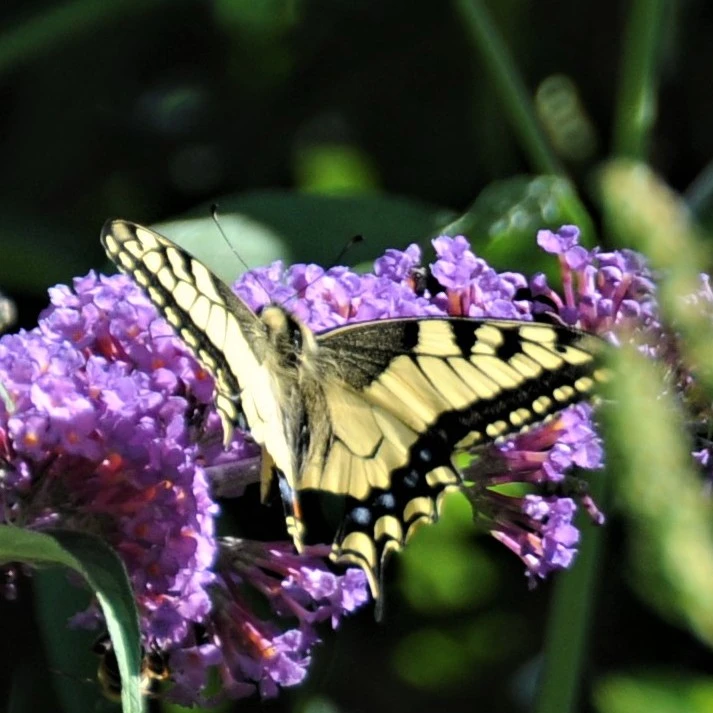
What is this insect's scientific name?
Papilio machaon
